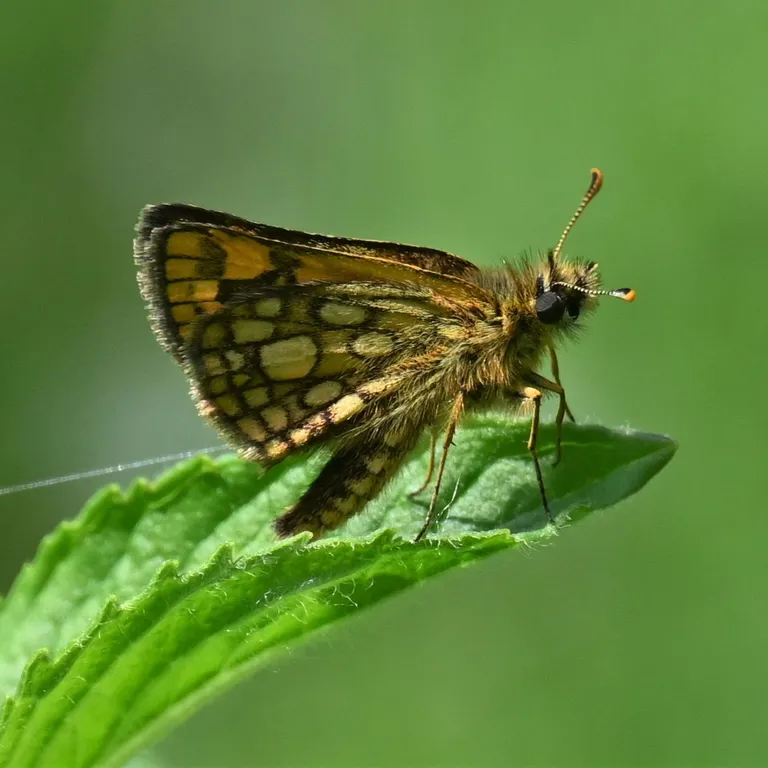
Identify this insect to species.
Carterocephalus palaemon
